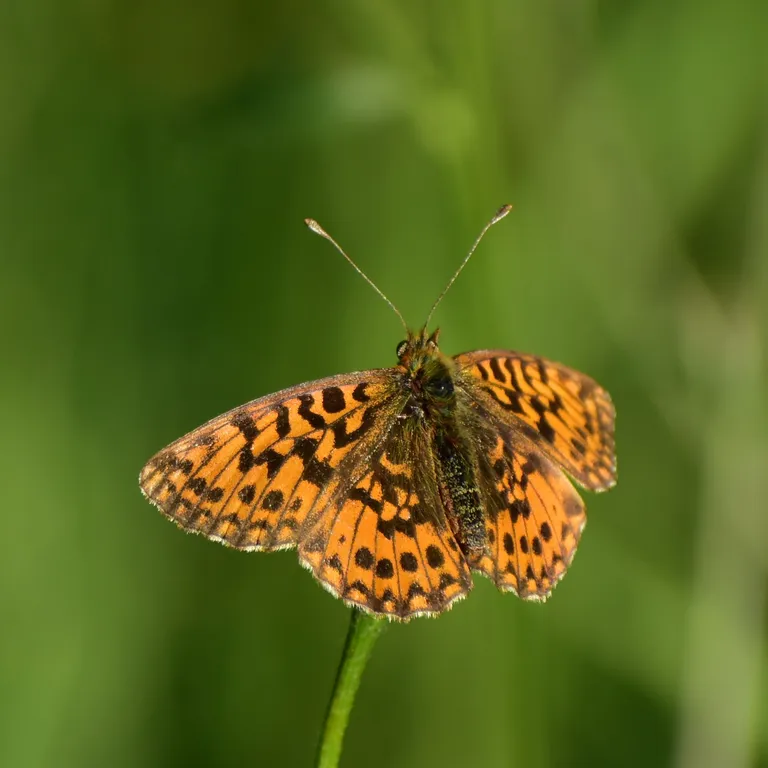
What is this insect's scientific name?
Boloria dia
